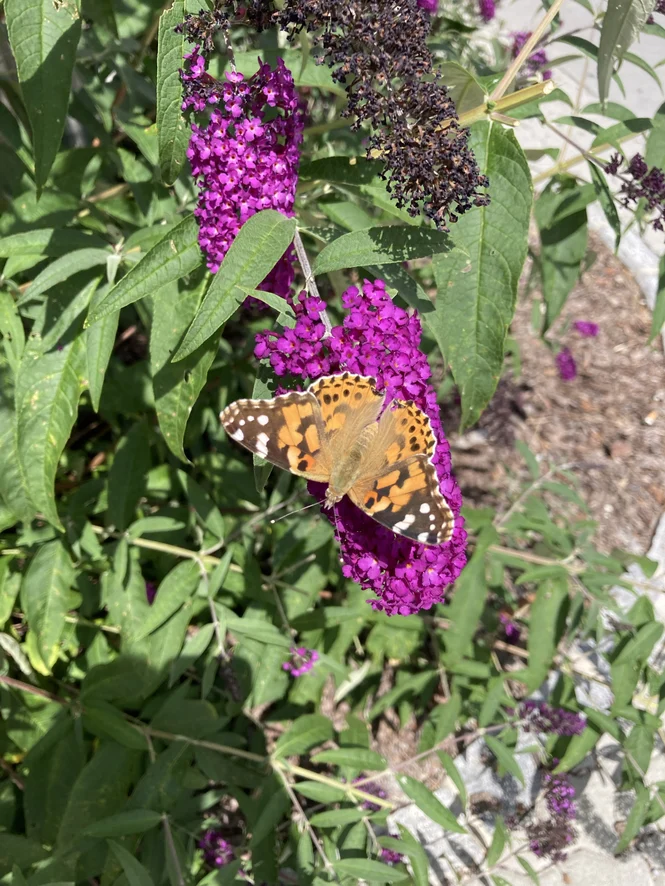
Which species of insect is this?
Vanessa cardui
